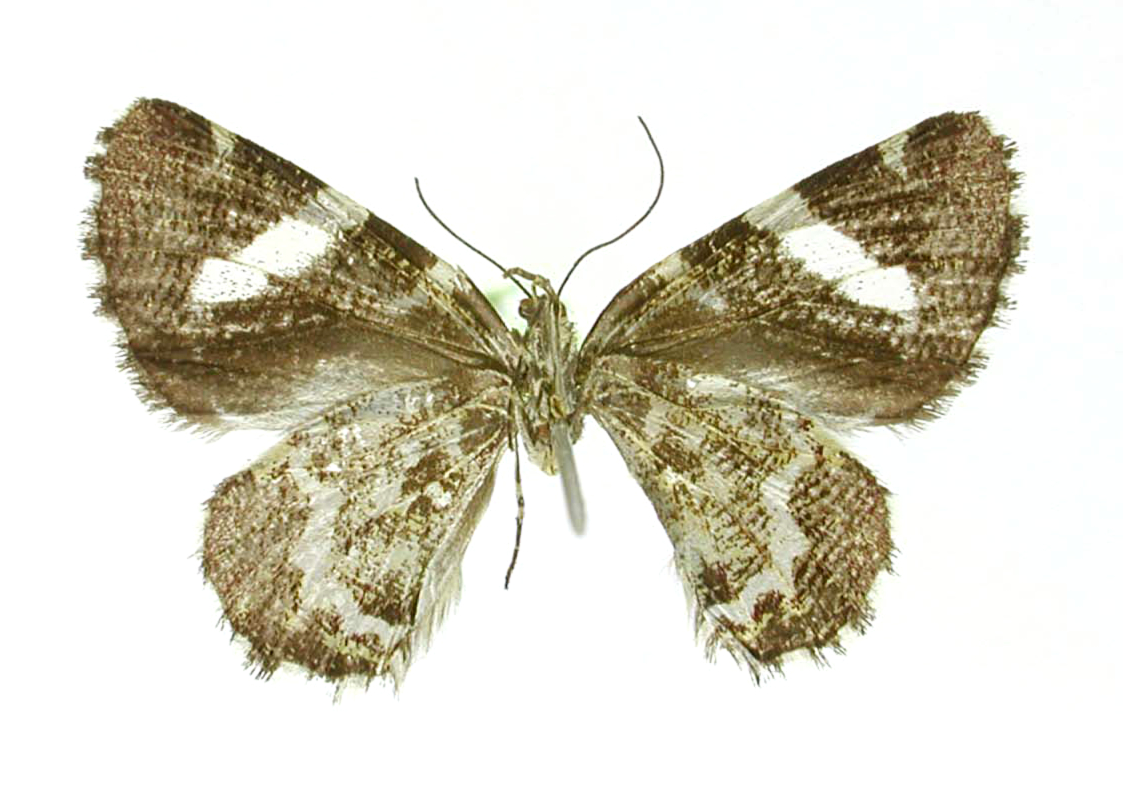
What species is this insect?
Heterusia copela
